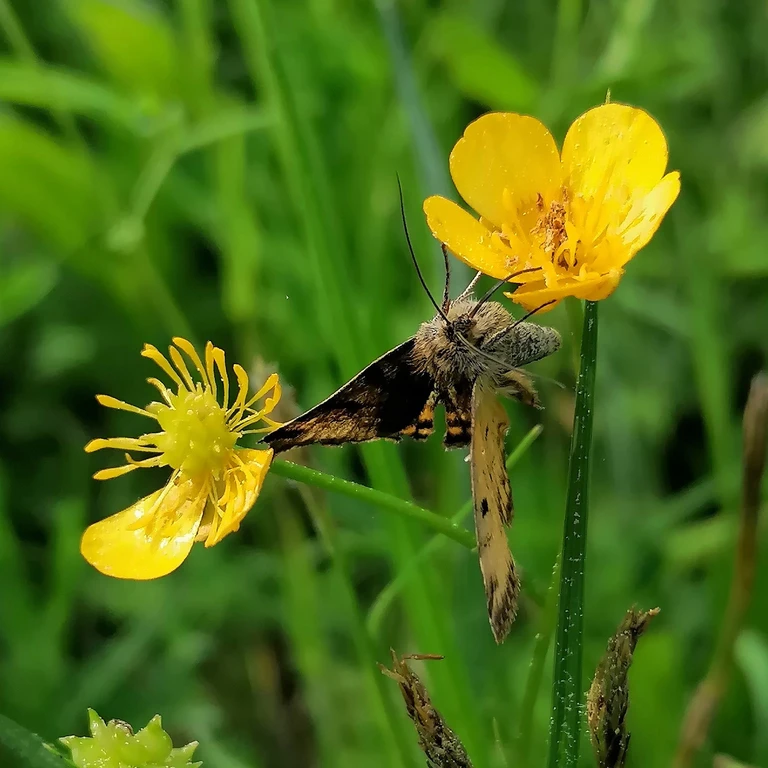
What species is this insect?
Euclidia glyphica
